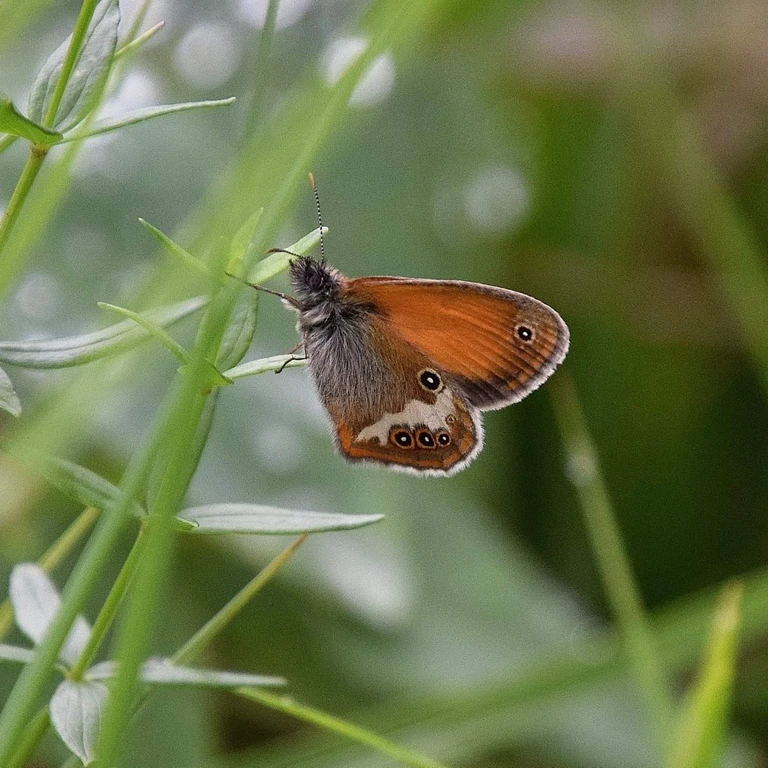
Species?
Coenonympha arcania
